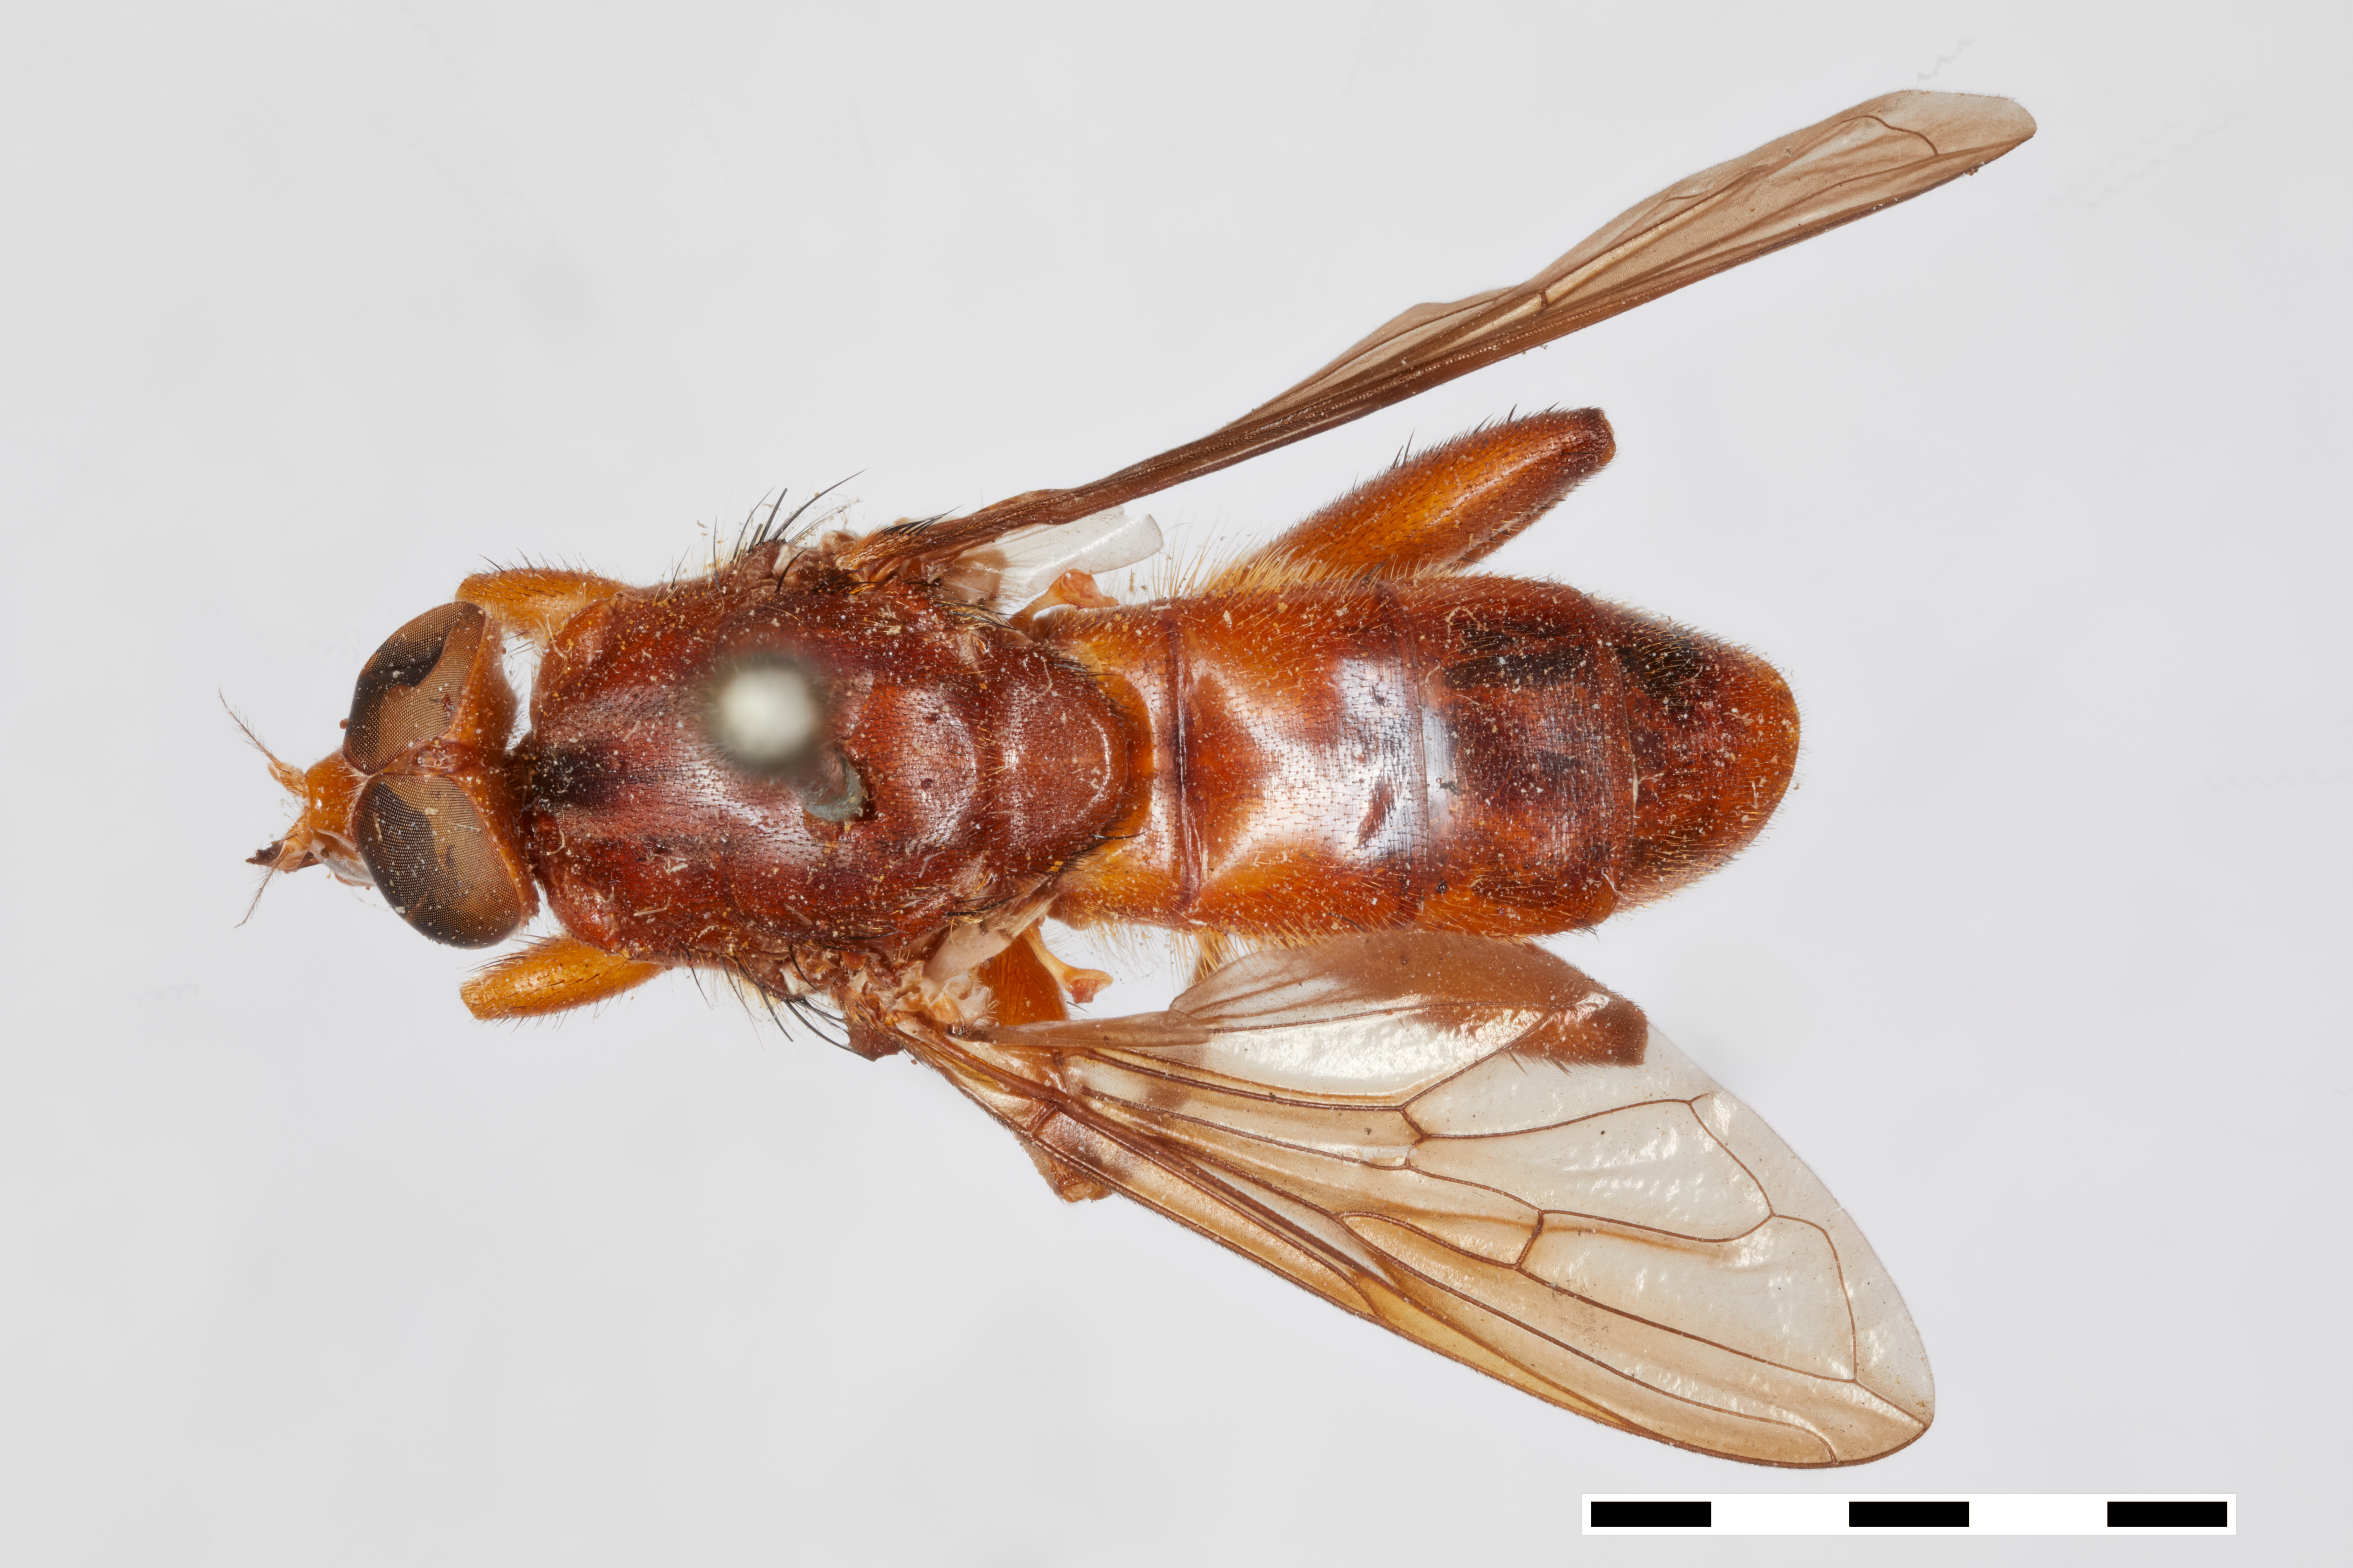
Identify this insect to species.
Eugeniamyia rufa
